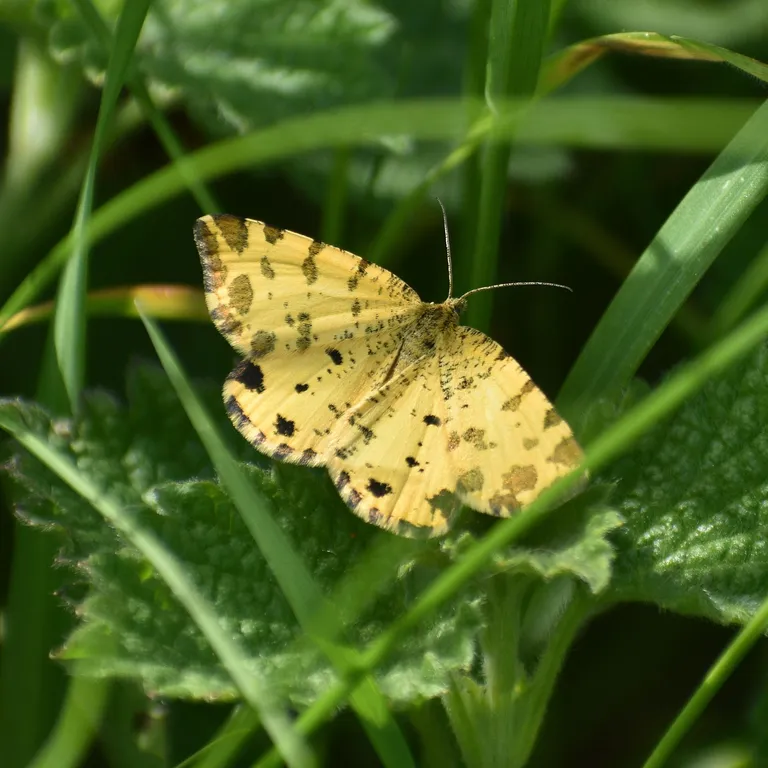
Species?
Pseudopanthera macularia
